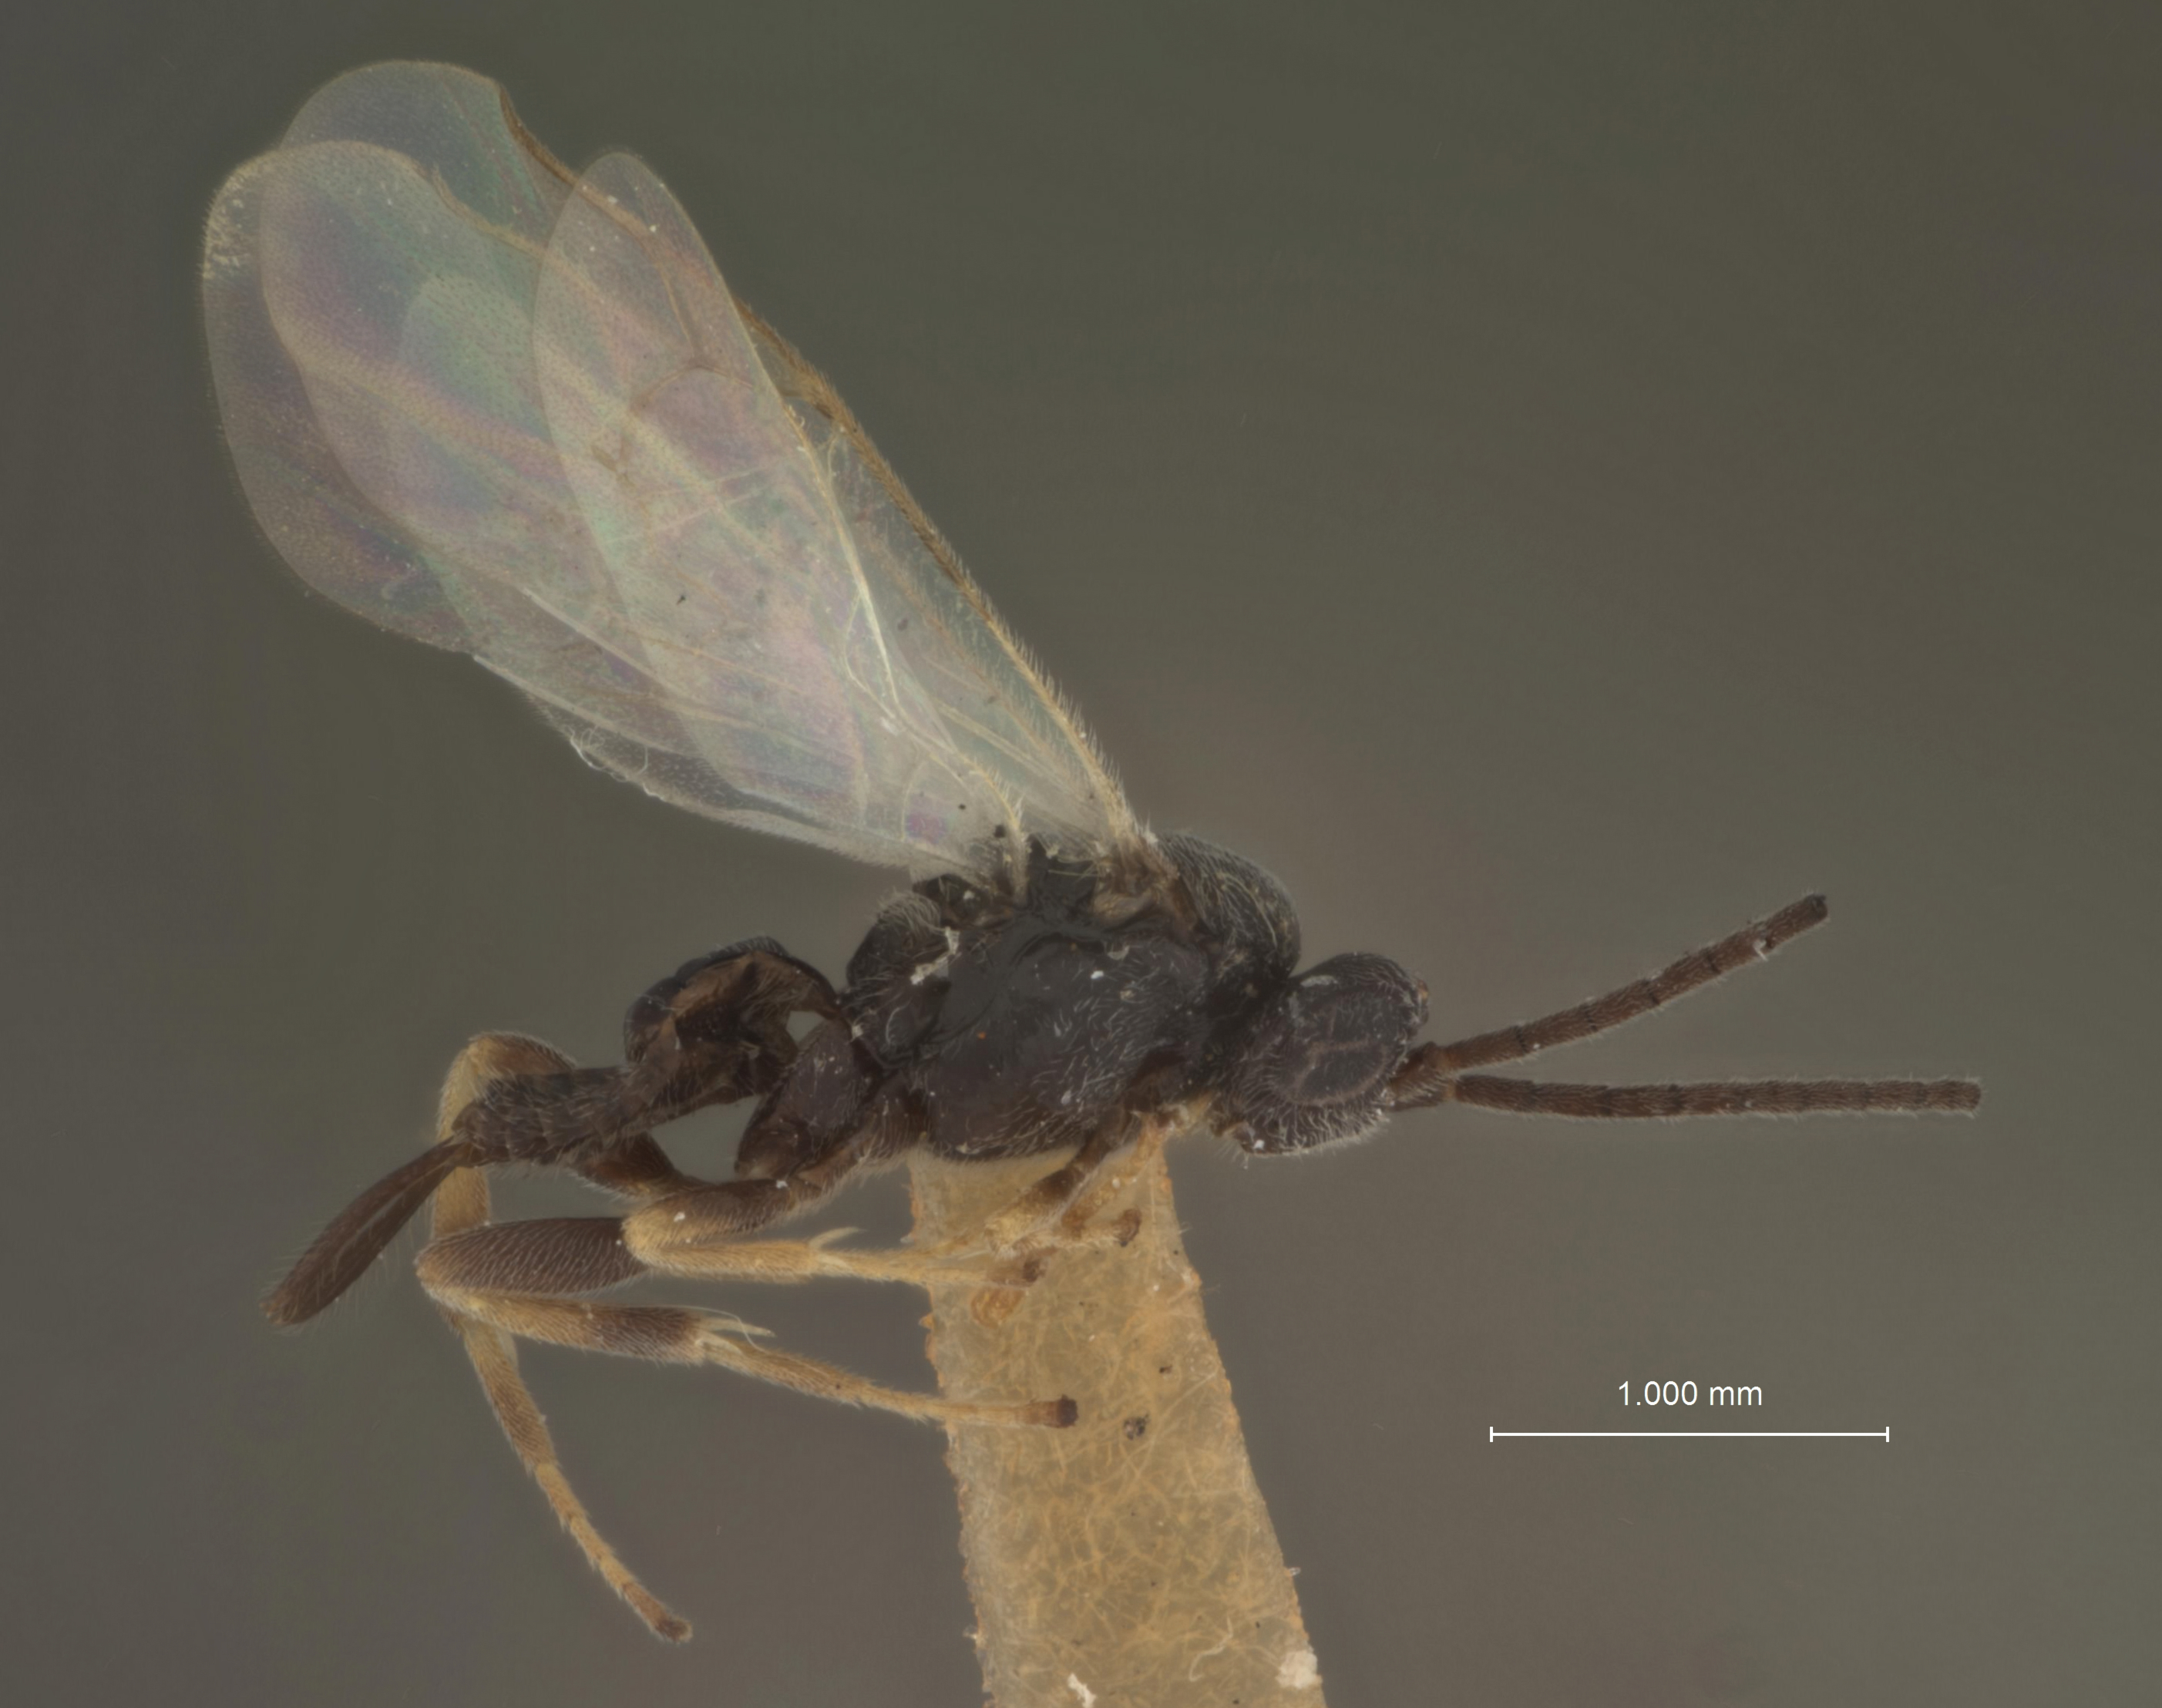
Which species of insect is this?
Apanteles plusiae
